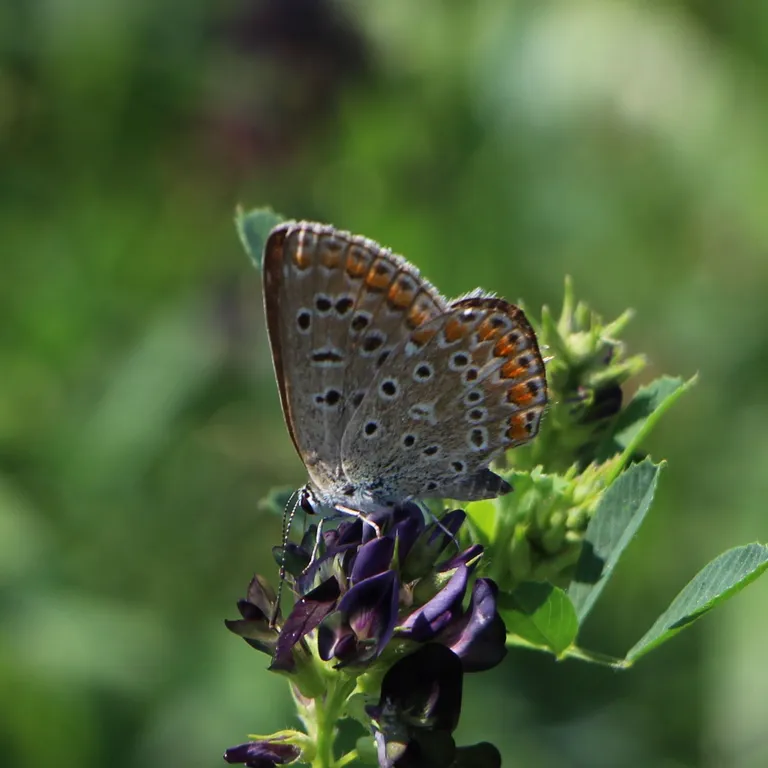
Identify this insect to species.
Polyommatus icarus
